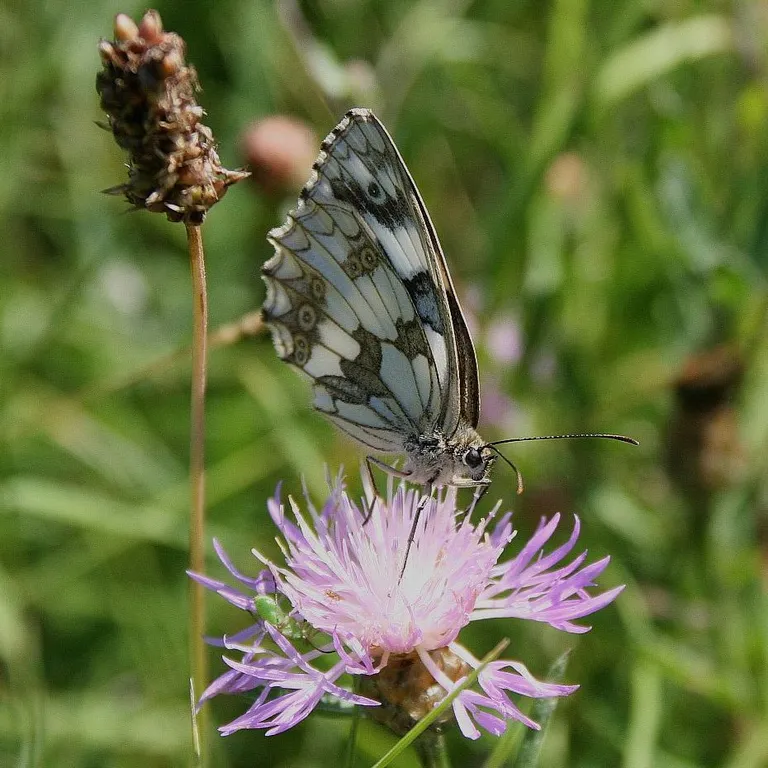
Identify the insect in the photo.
Melanargia galathea
